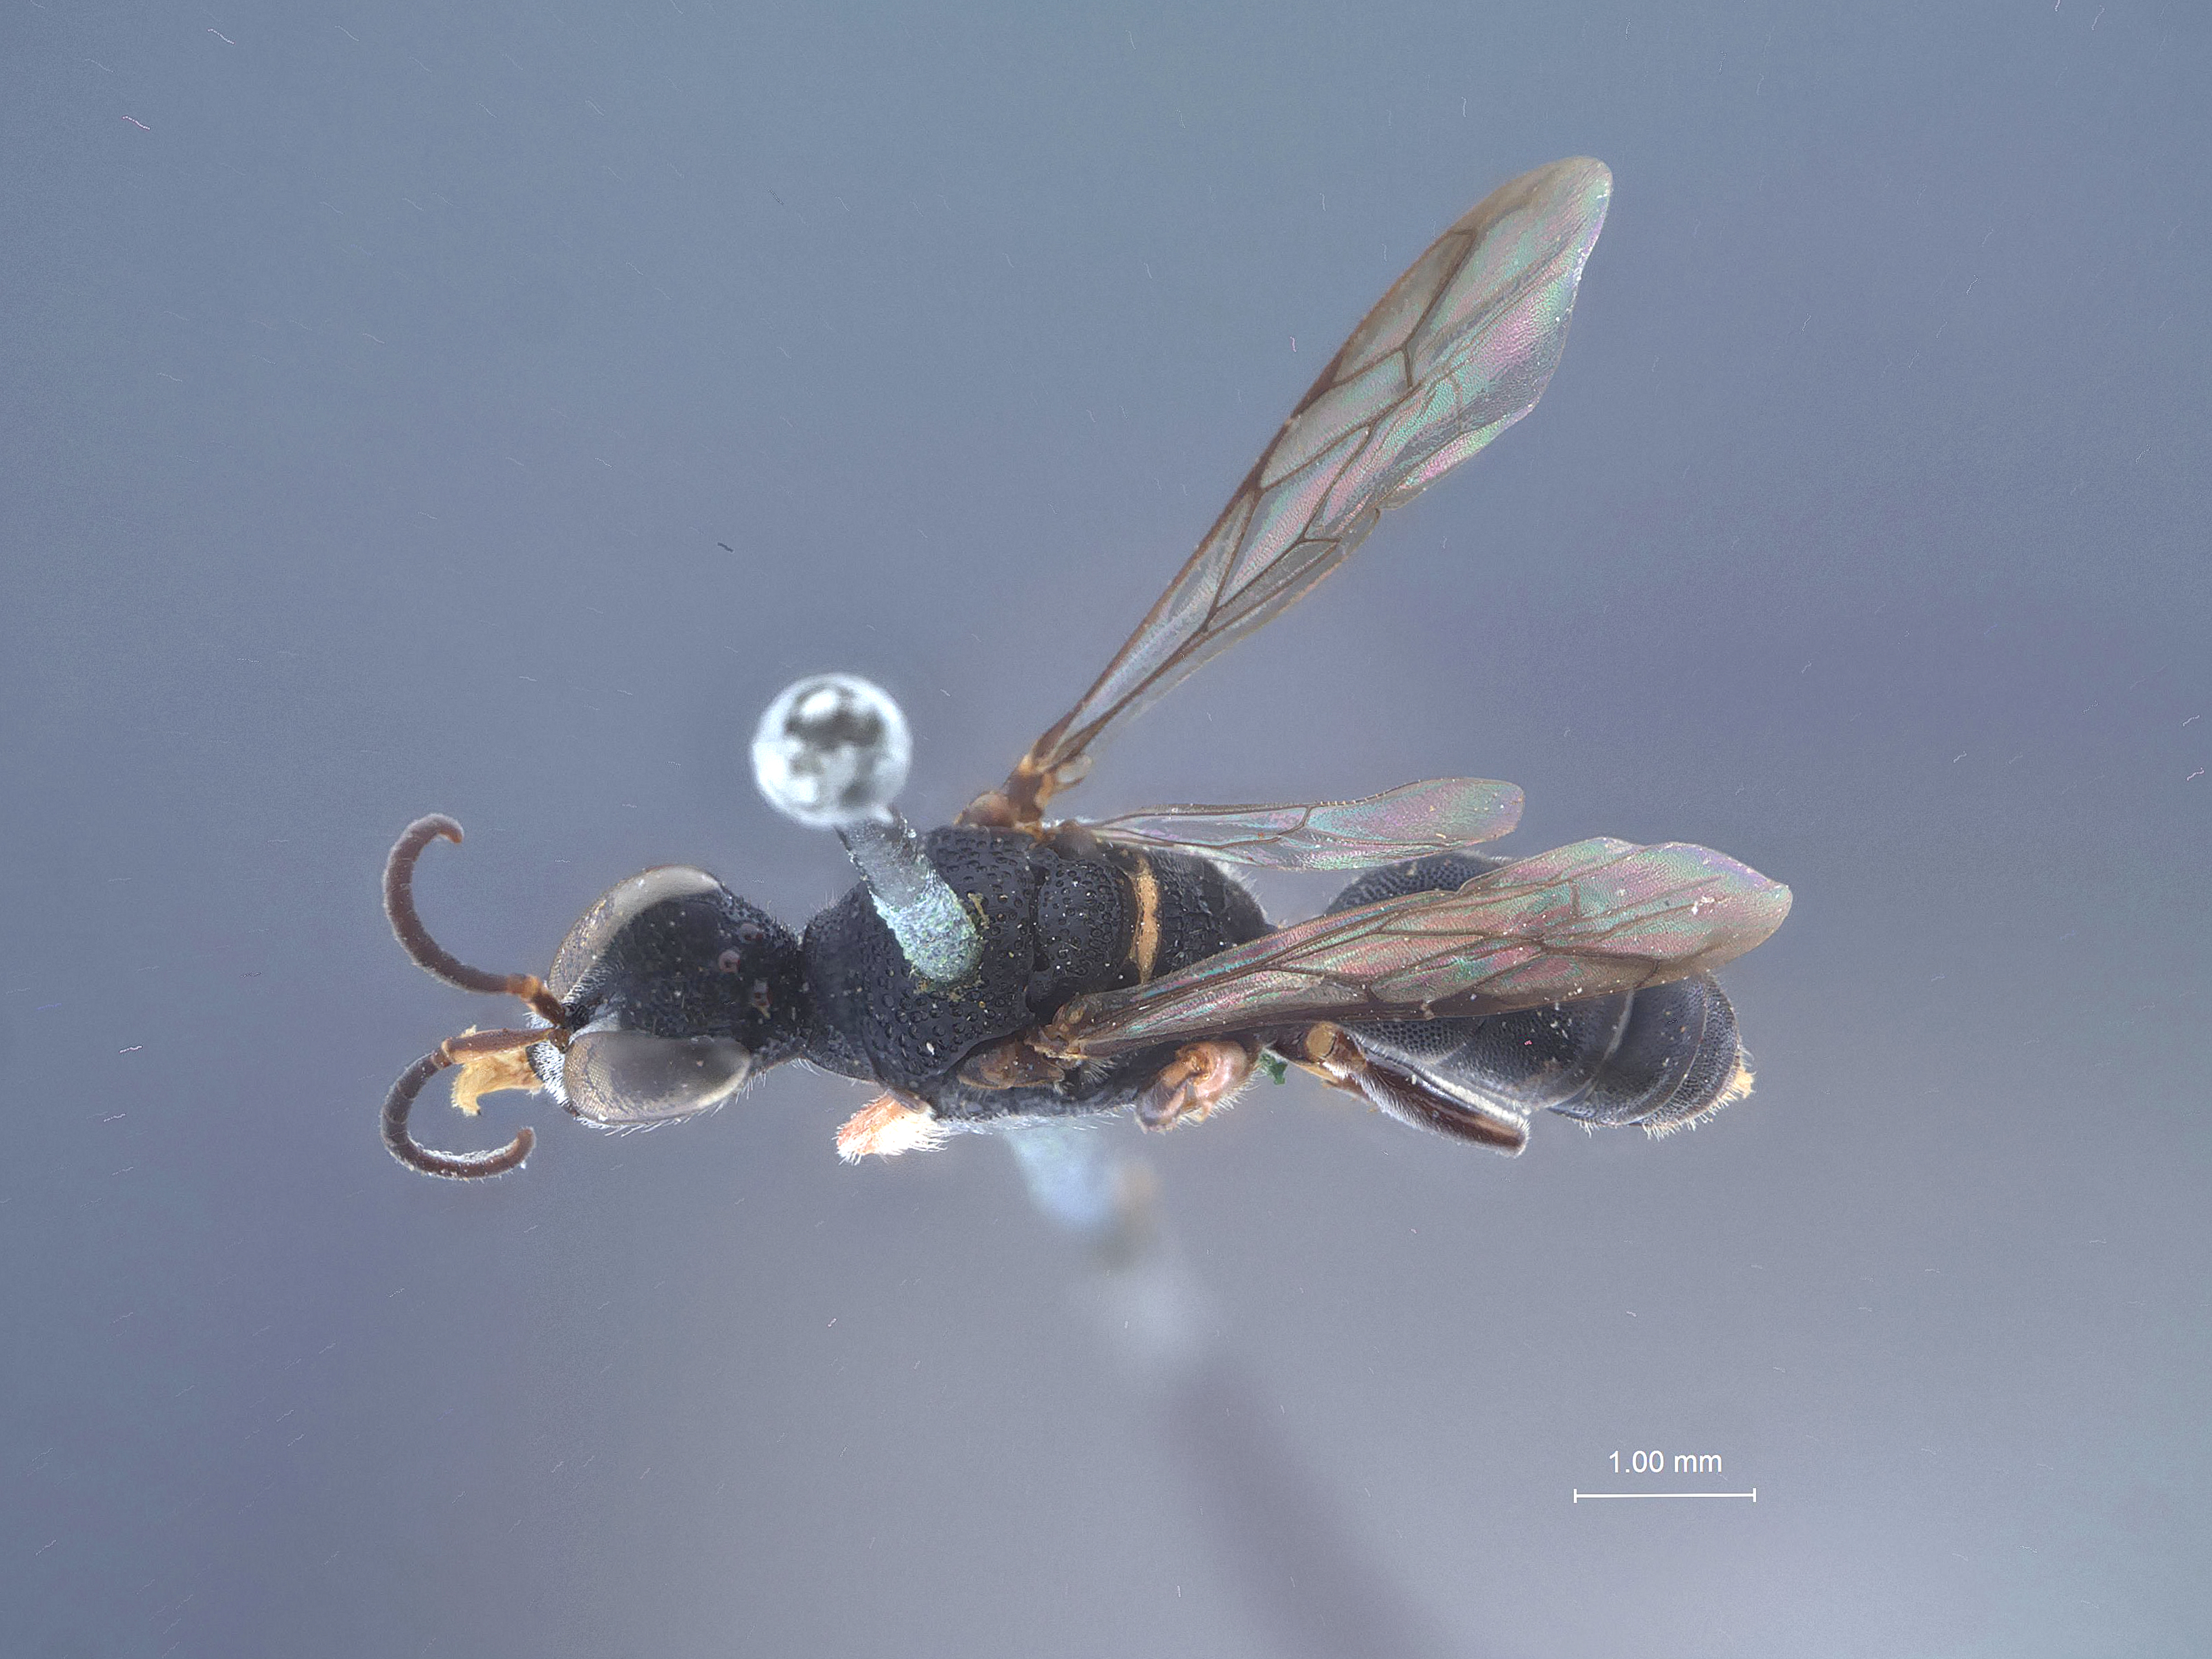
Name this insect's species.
Lestica plumata
